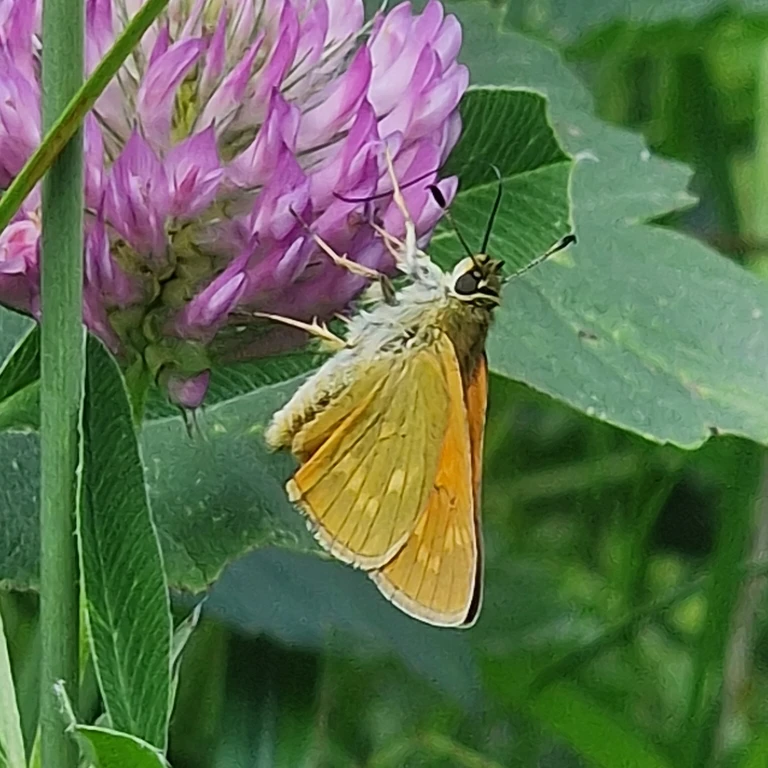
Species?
Ochlodes sylvanus (also Ochlodes venata)
